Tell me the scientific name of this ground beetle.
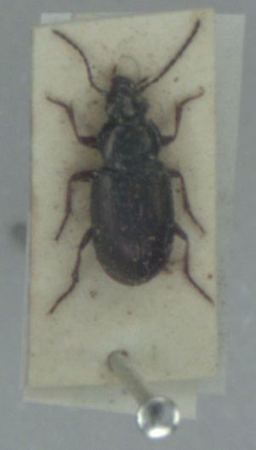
Pogonus chalceus
